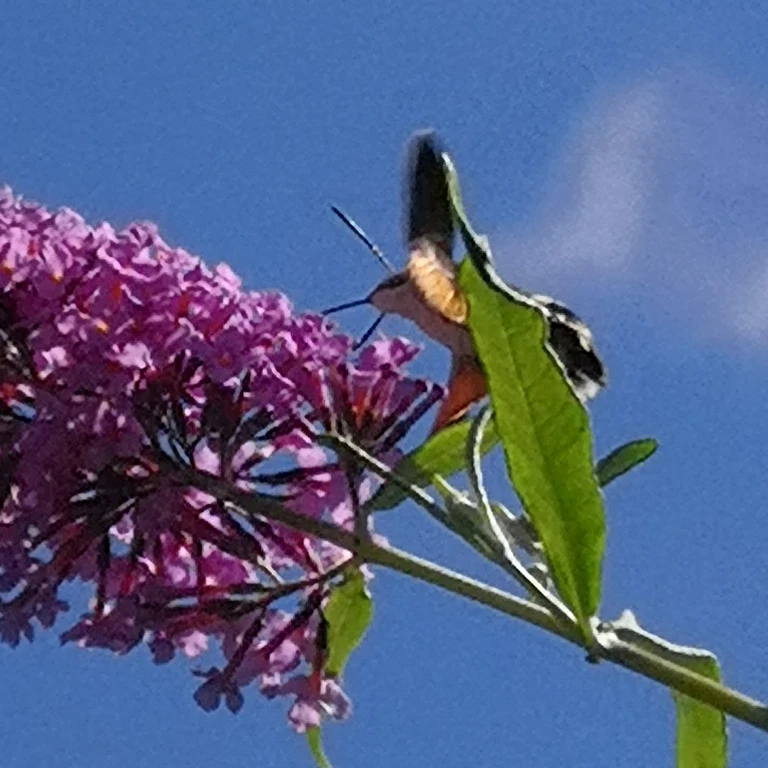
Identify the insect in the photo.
Macroglossum stellatarum
